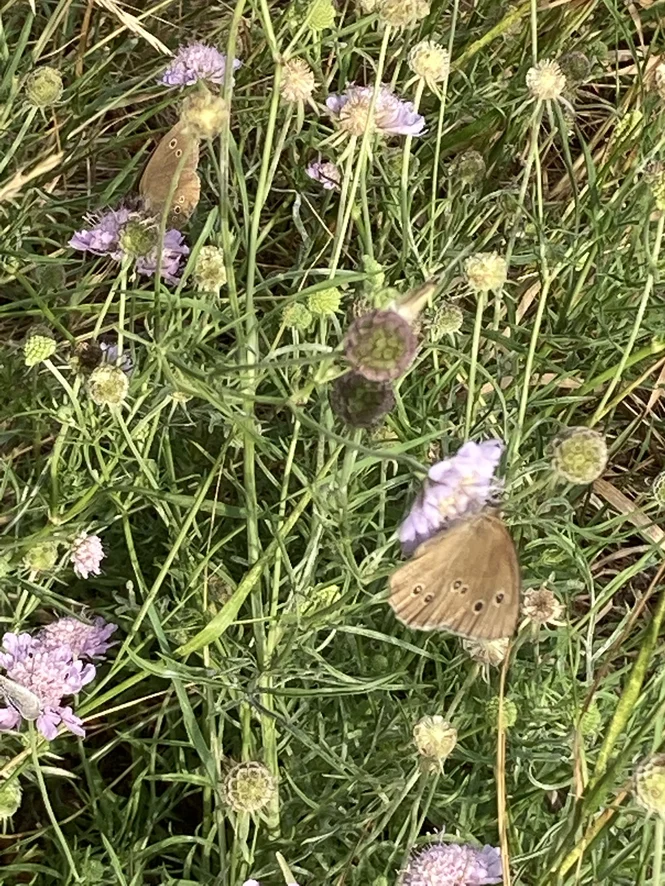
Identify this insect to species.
Aphantopus hyperantus
